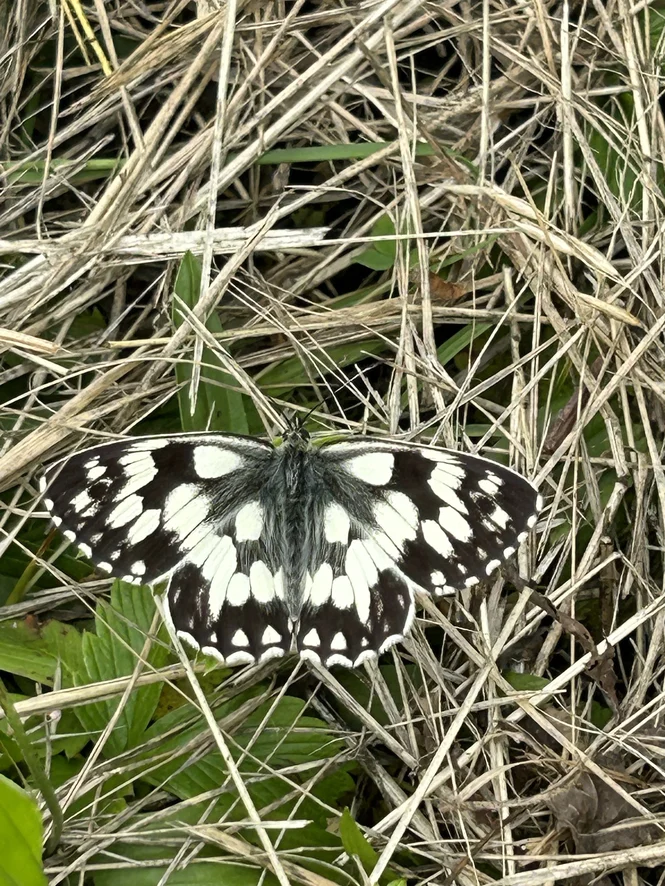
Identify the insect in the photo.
Melanargia galathea
